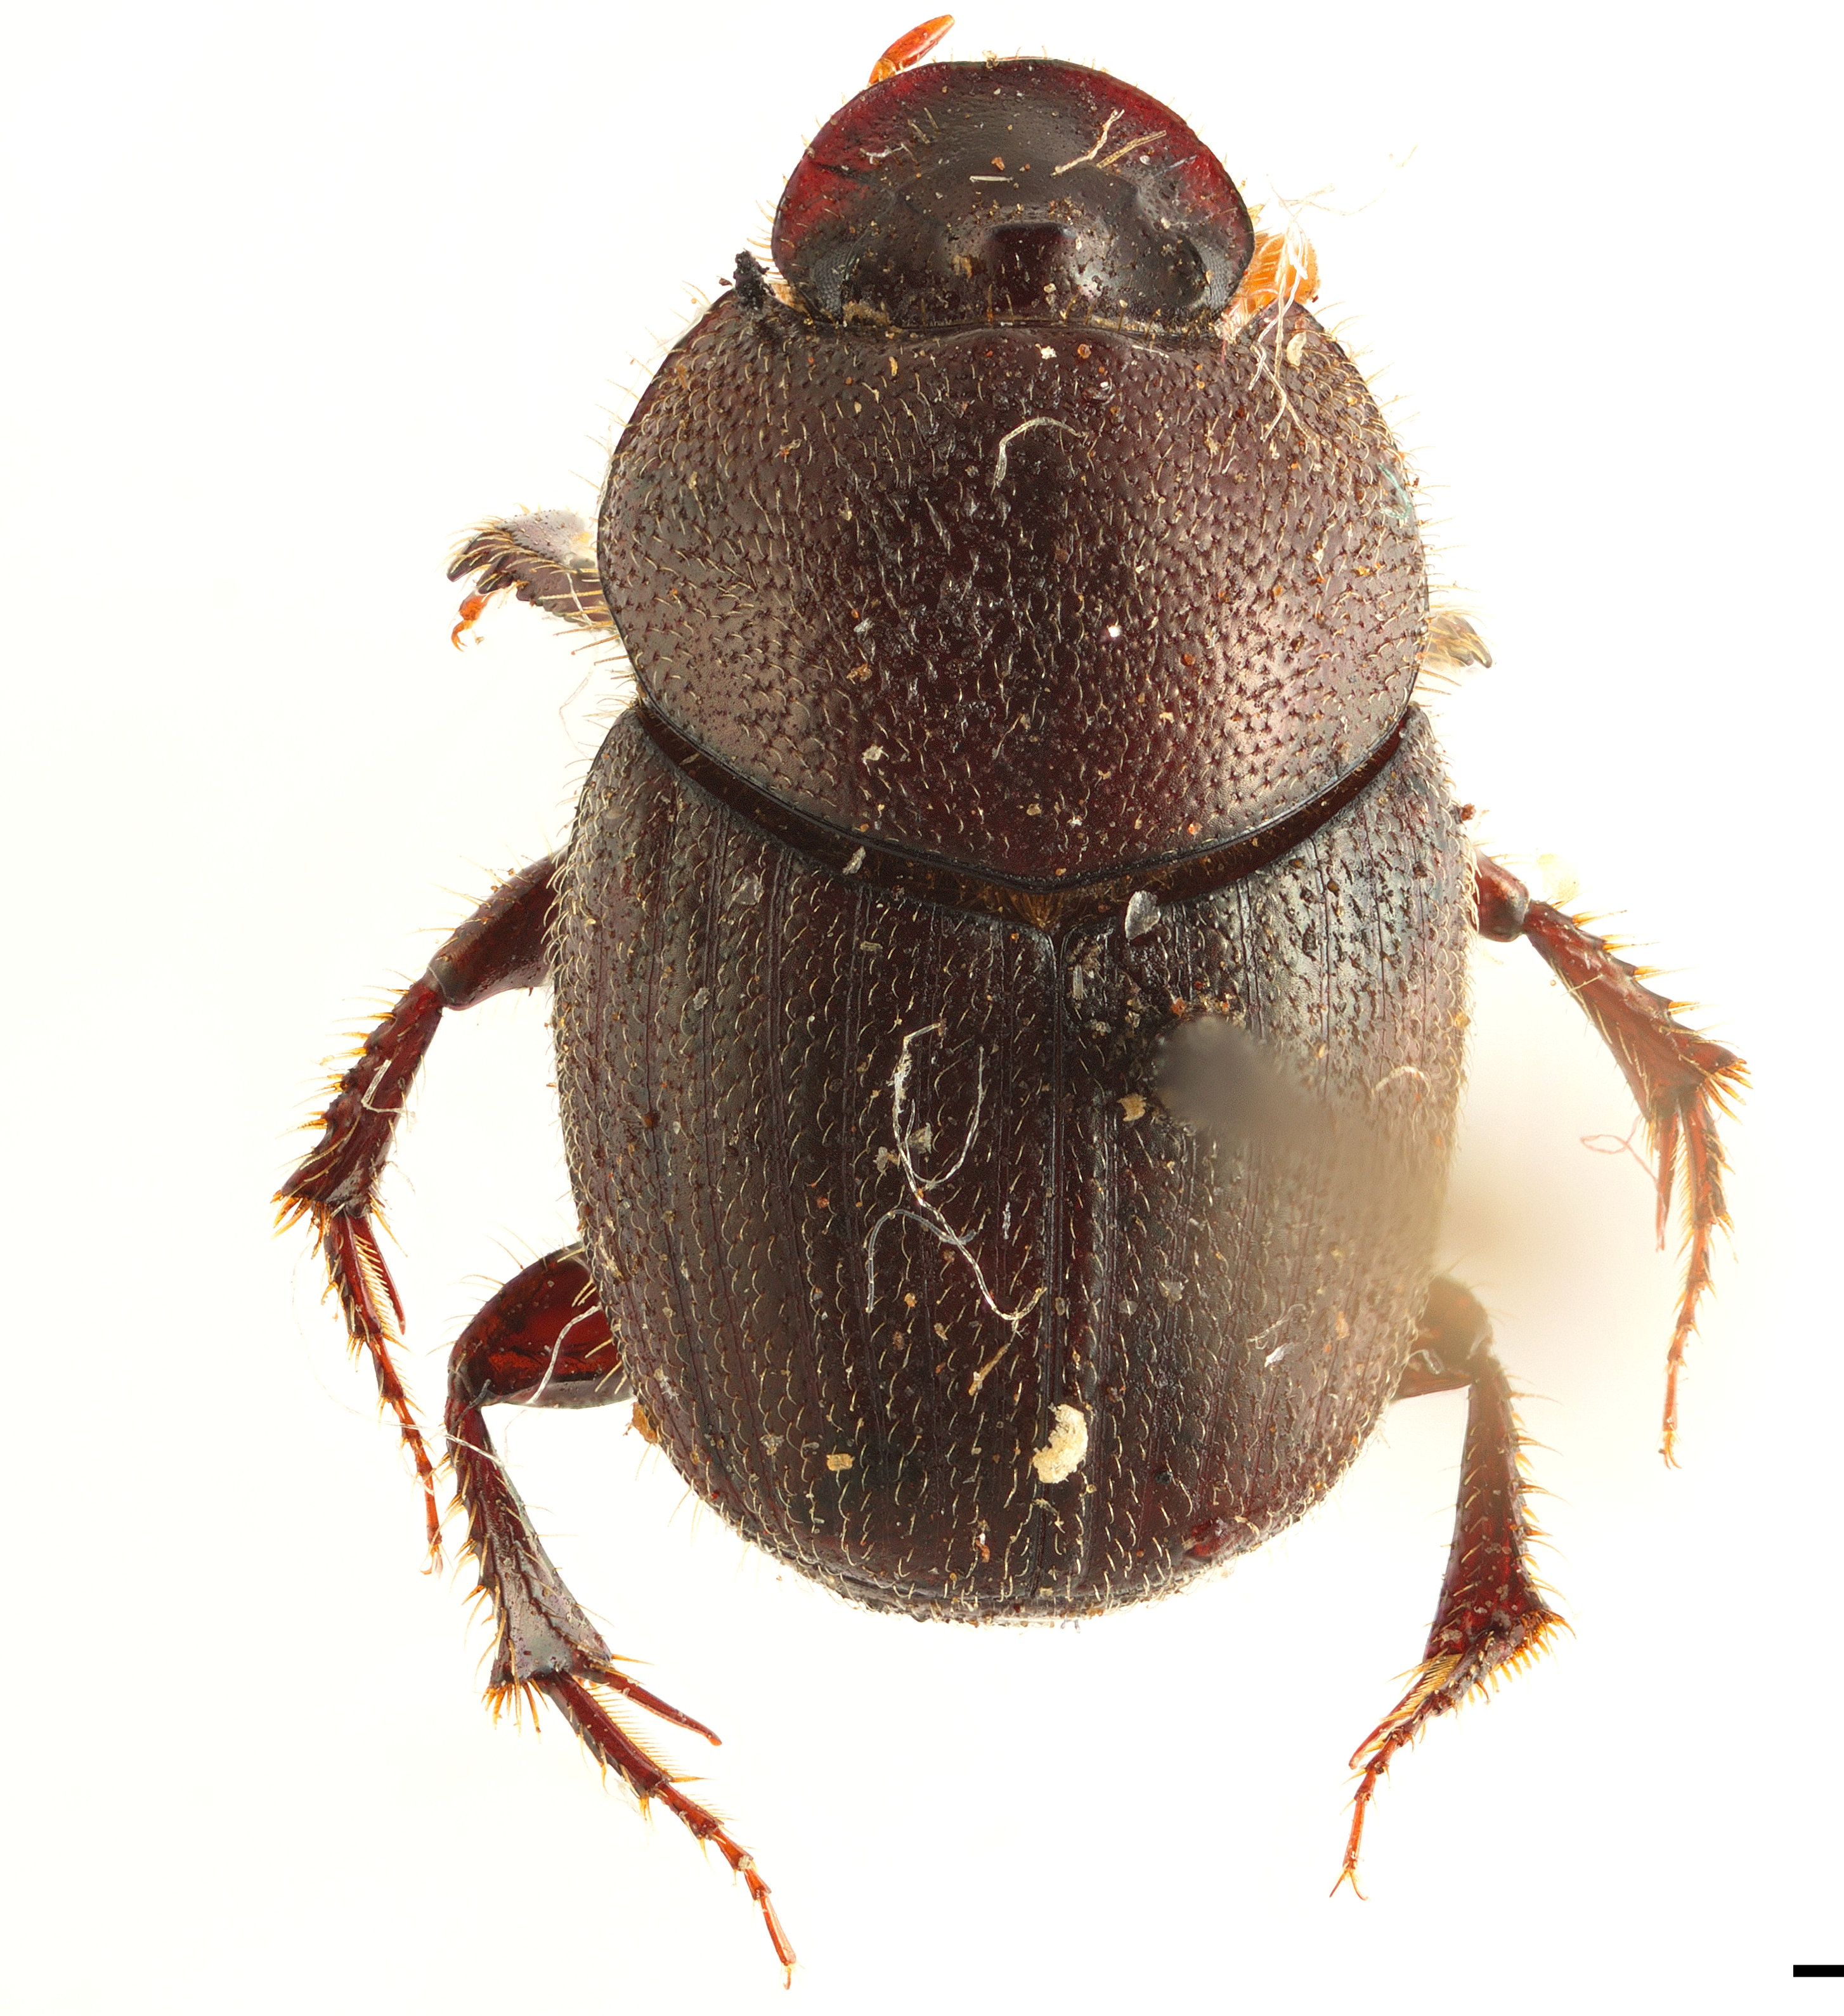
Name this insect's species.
Onthophagus leroyi
